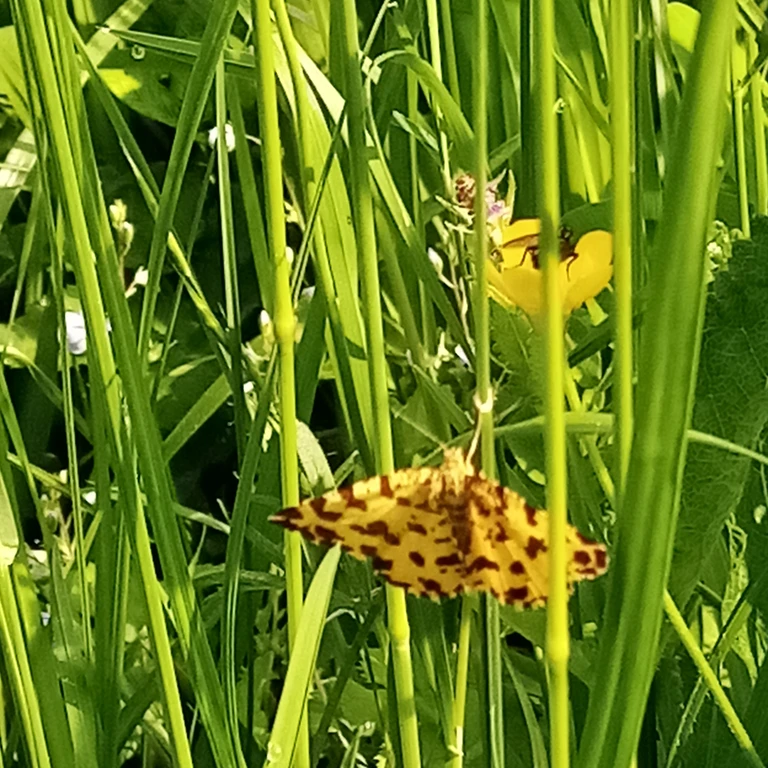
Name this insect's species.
Pseudopanthera macularia
